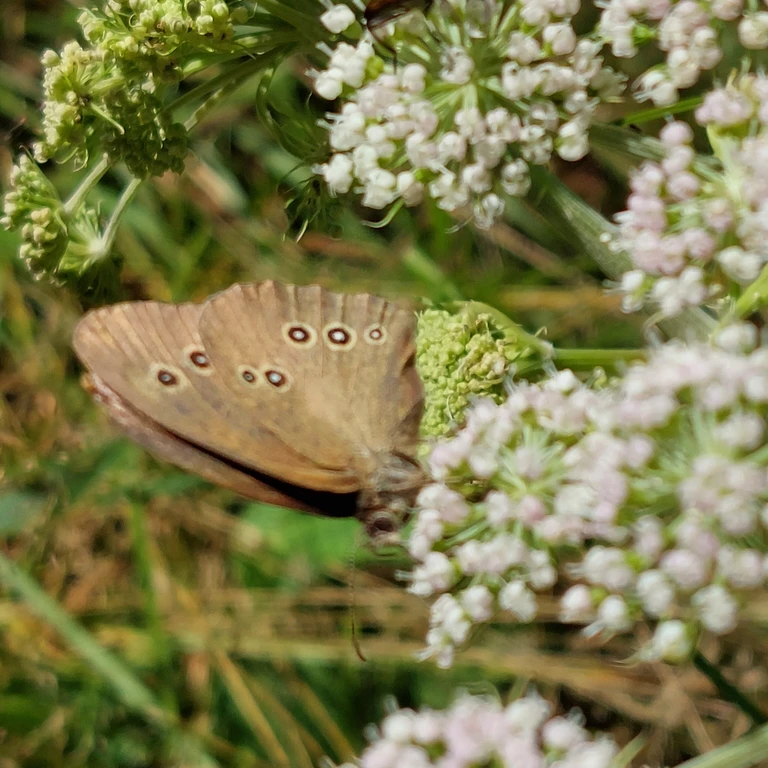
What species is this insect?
Aphantopus hyperantus
